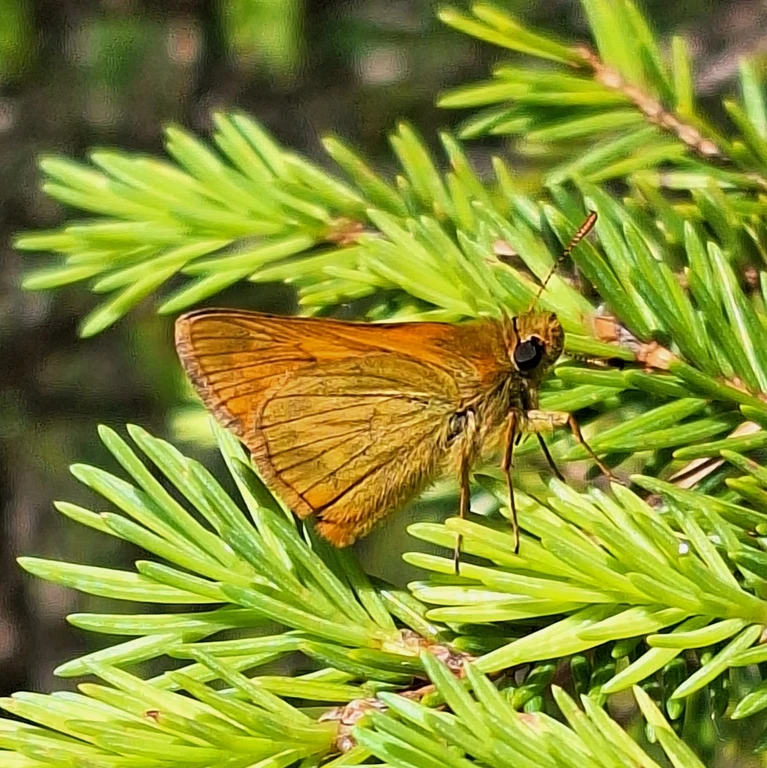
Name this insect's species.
Ochlodes sylvanus (also Ochlodes venata)
